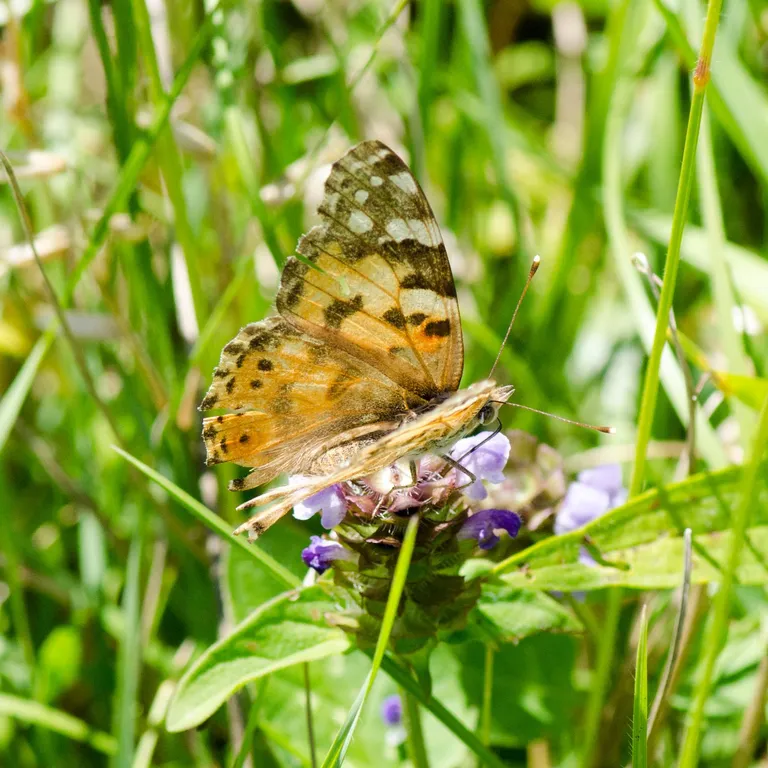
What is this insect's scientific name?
Vanessa cardui
